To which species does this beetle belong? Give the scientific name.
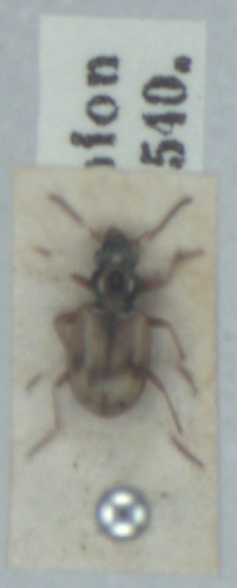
Bembidion pallidipenne
